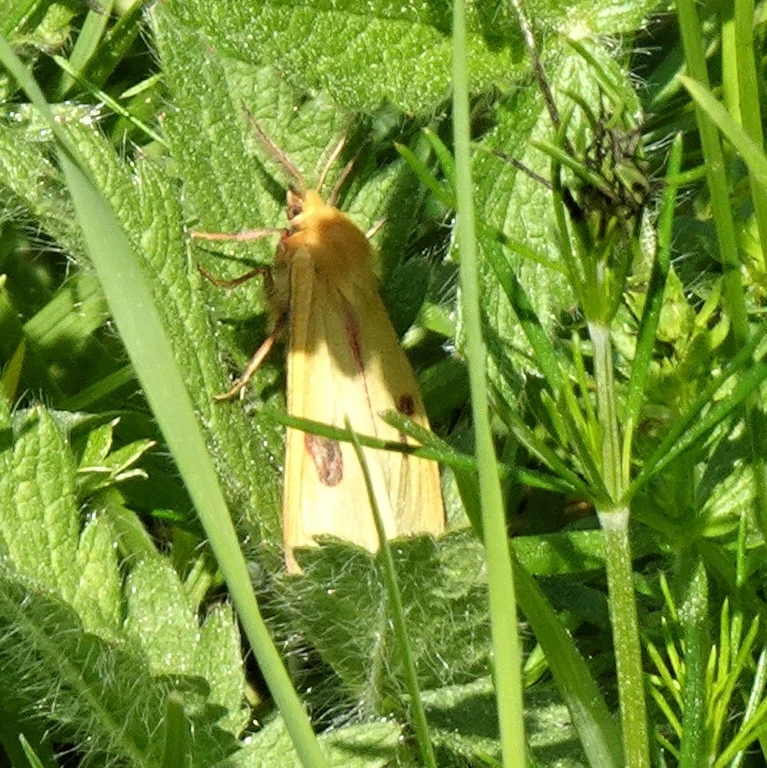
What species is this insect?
Diacrisia sannio
